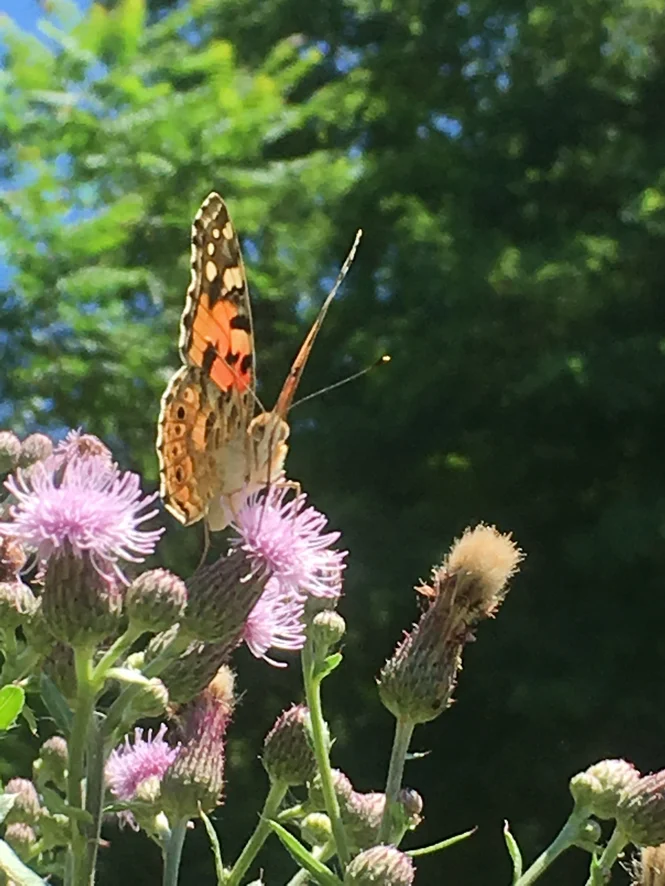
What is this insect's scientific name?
Vanessa cardui
